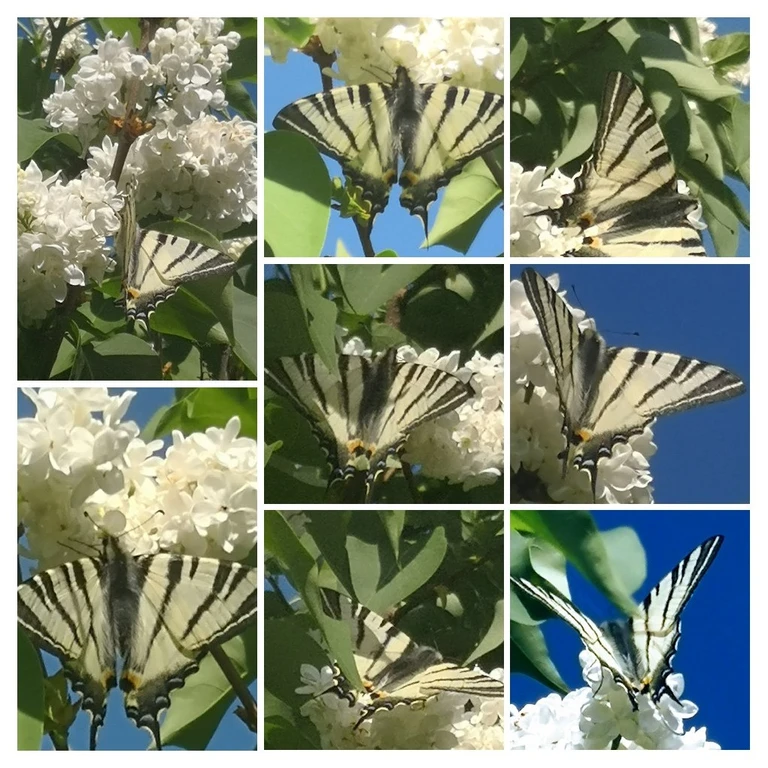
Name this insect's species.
Iphiclides podalirius
